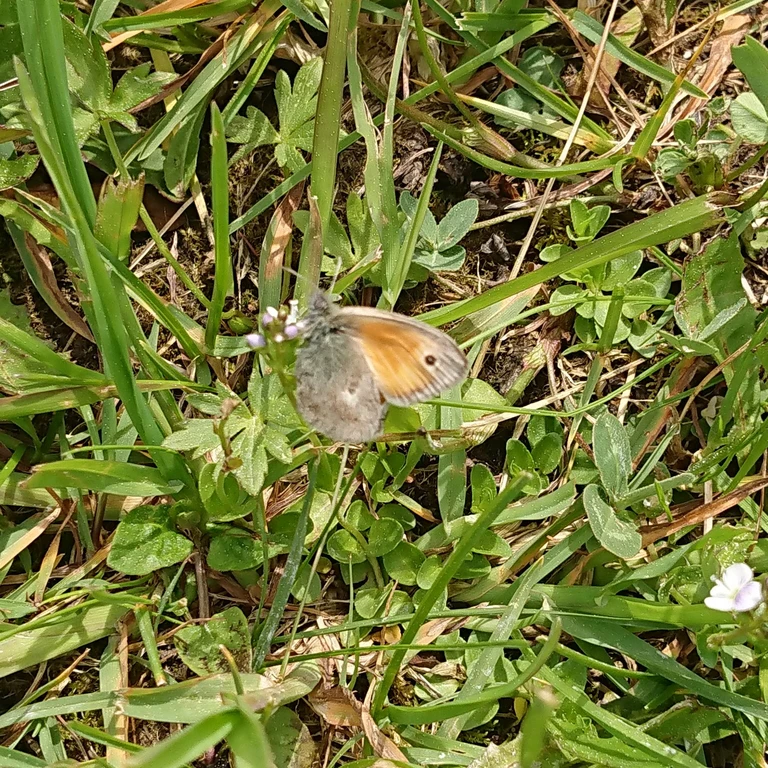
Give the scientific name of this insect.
Coenonympha pamphilus
